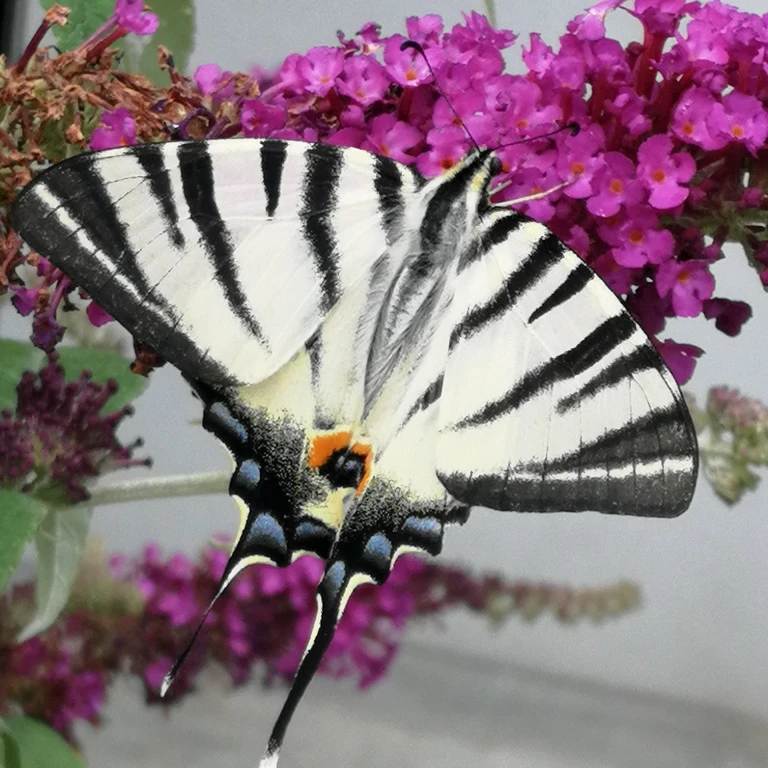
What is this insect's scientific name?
Iphiclides podalirius
